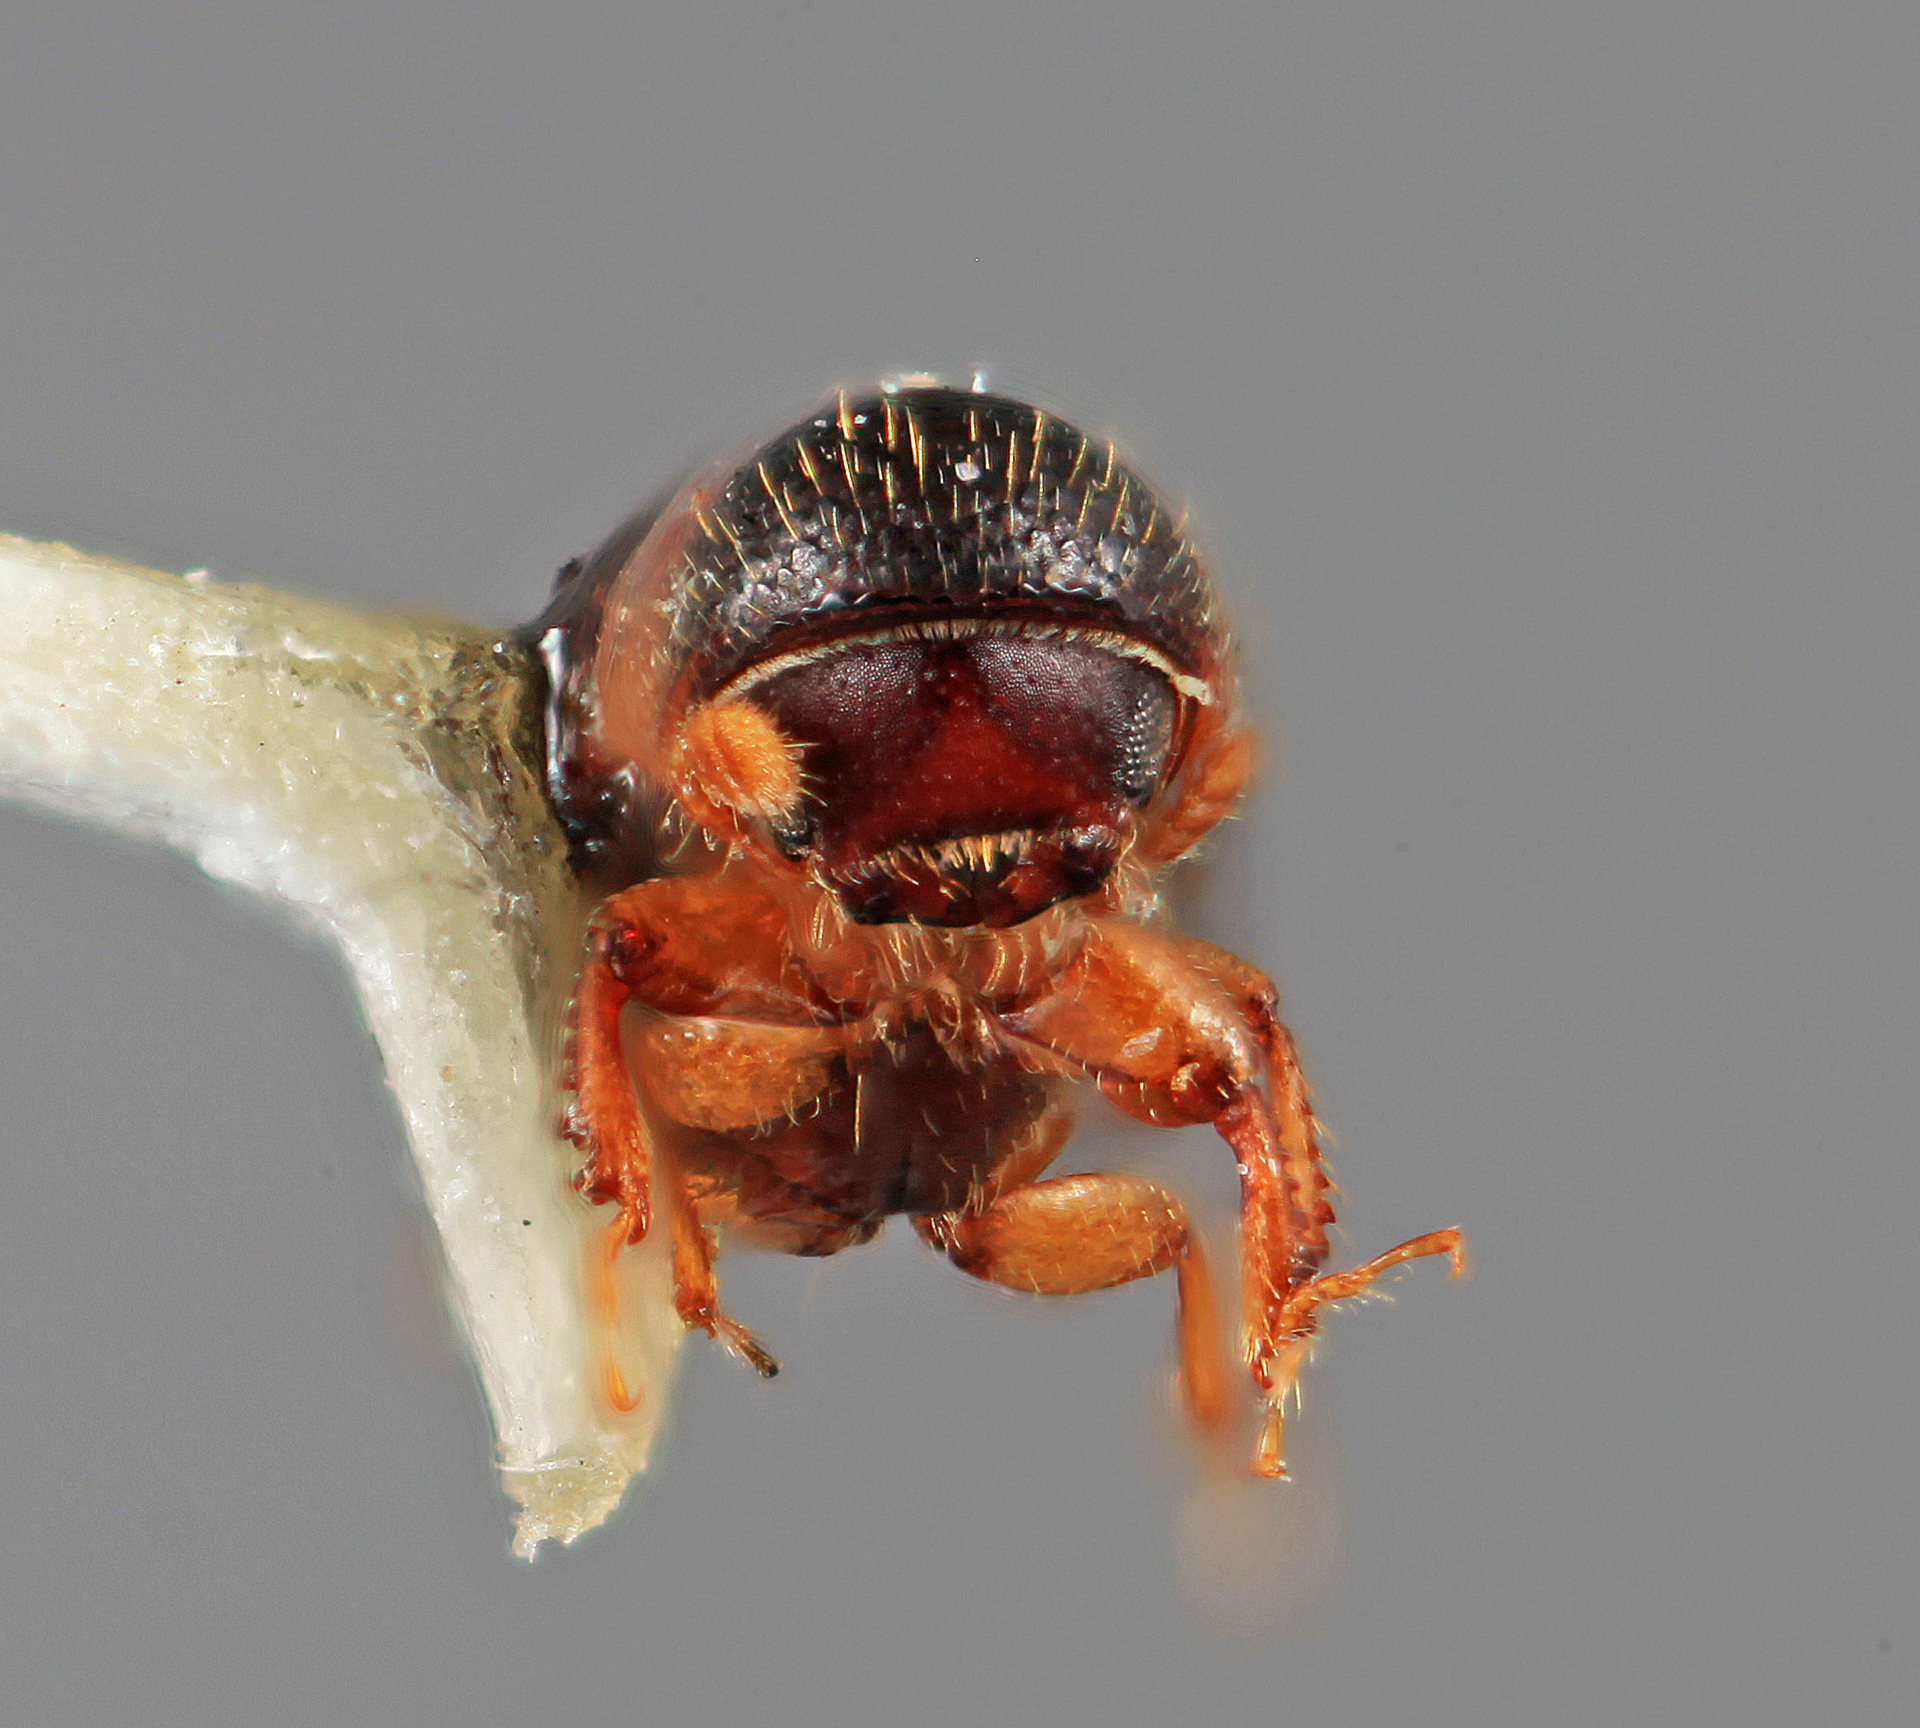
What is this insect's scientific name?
Amphicranus araguensis
